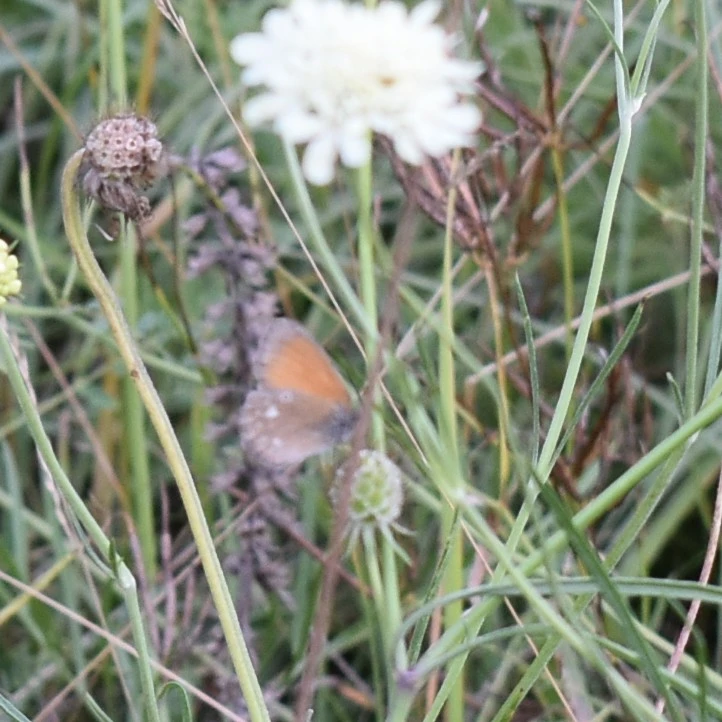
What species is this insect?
Coenonympha glycerion (also Coenonympha iphis)
